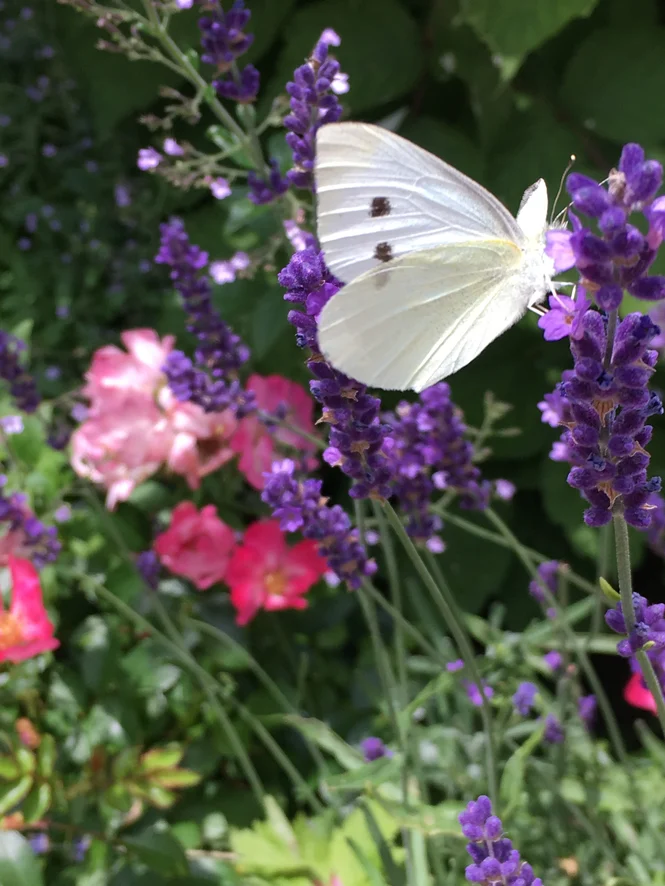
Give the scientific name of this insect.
Pieris rapae
